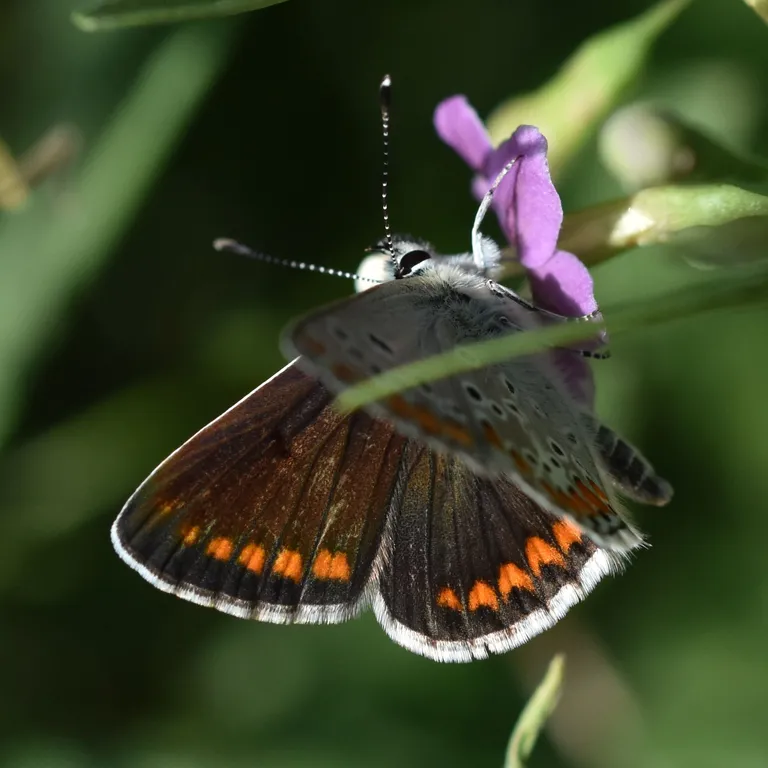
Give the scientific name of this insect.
Aricia agestis/artaxerxes
